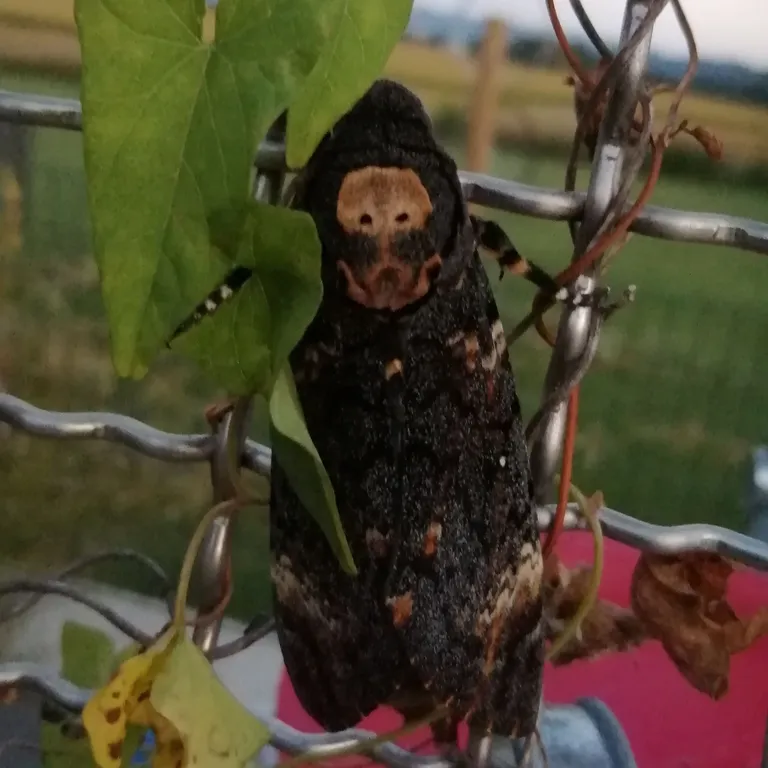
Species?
Acherontia atropos
